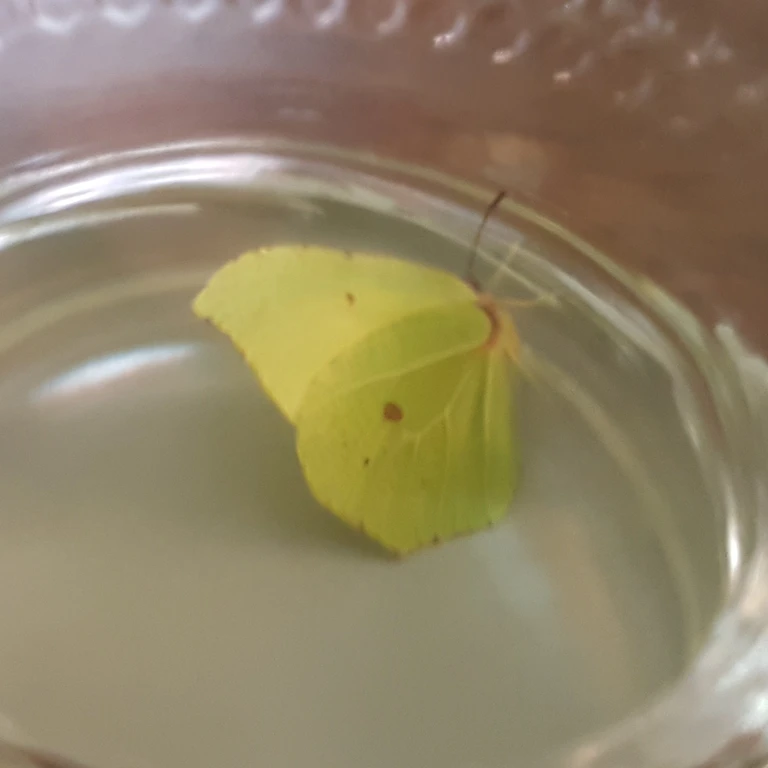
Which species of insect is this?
Gonepteryx rhamni
